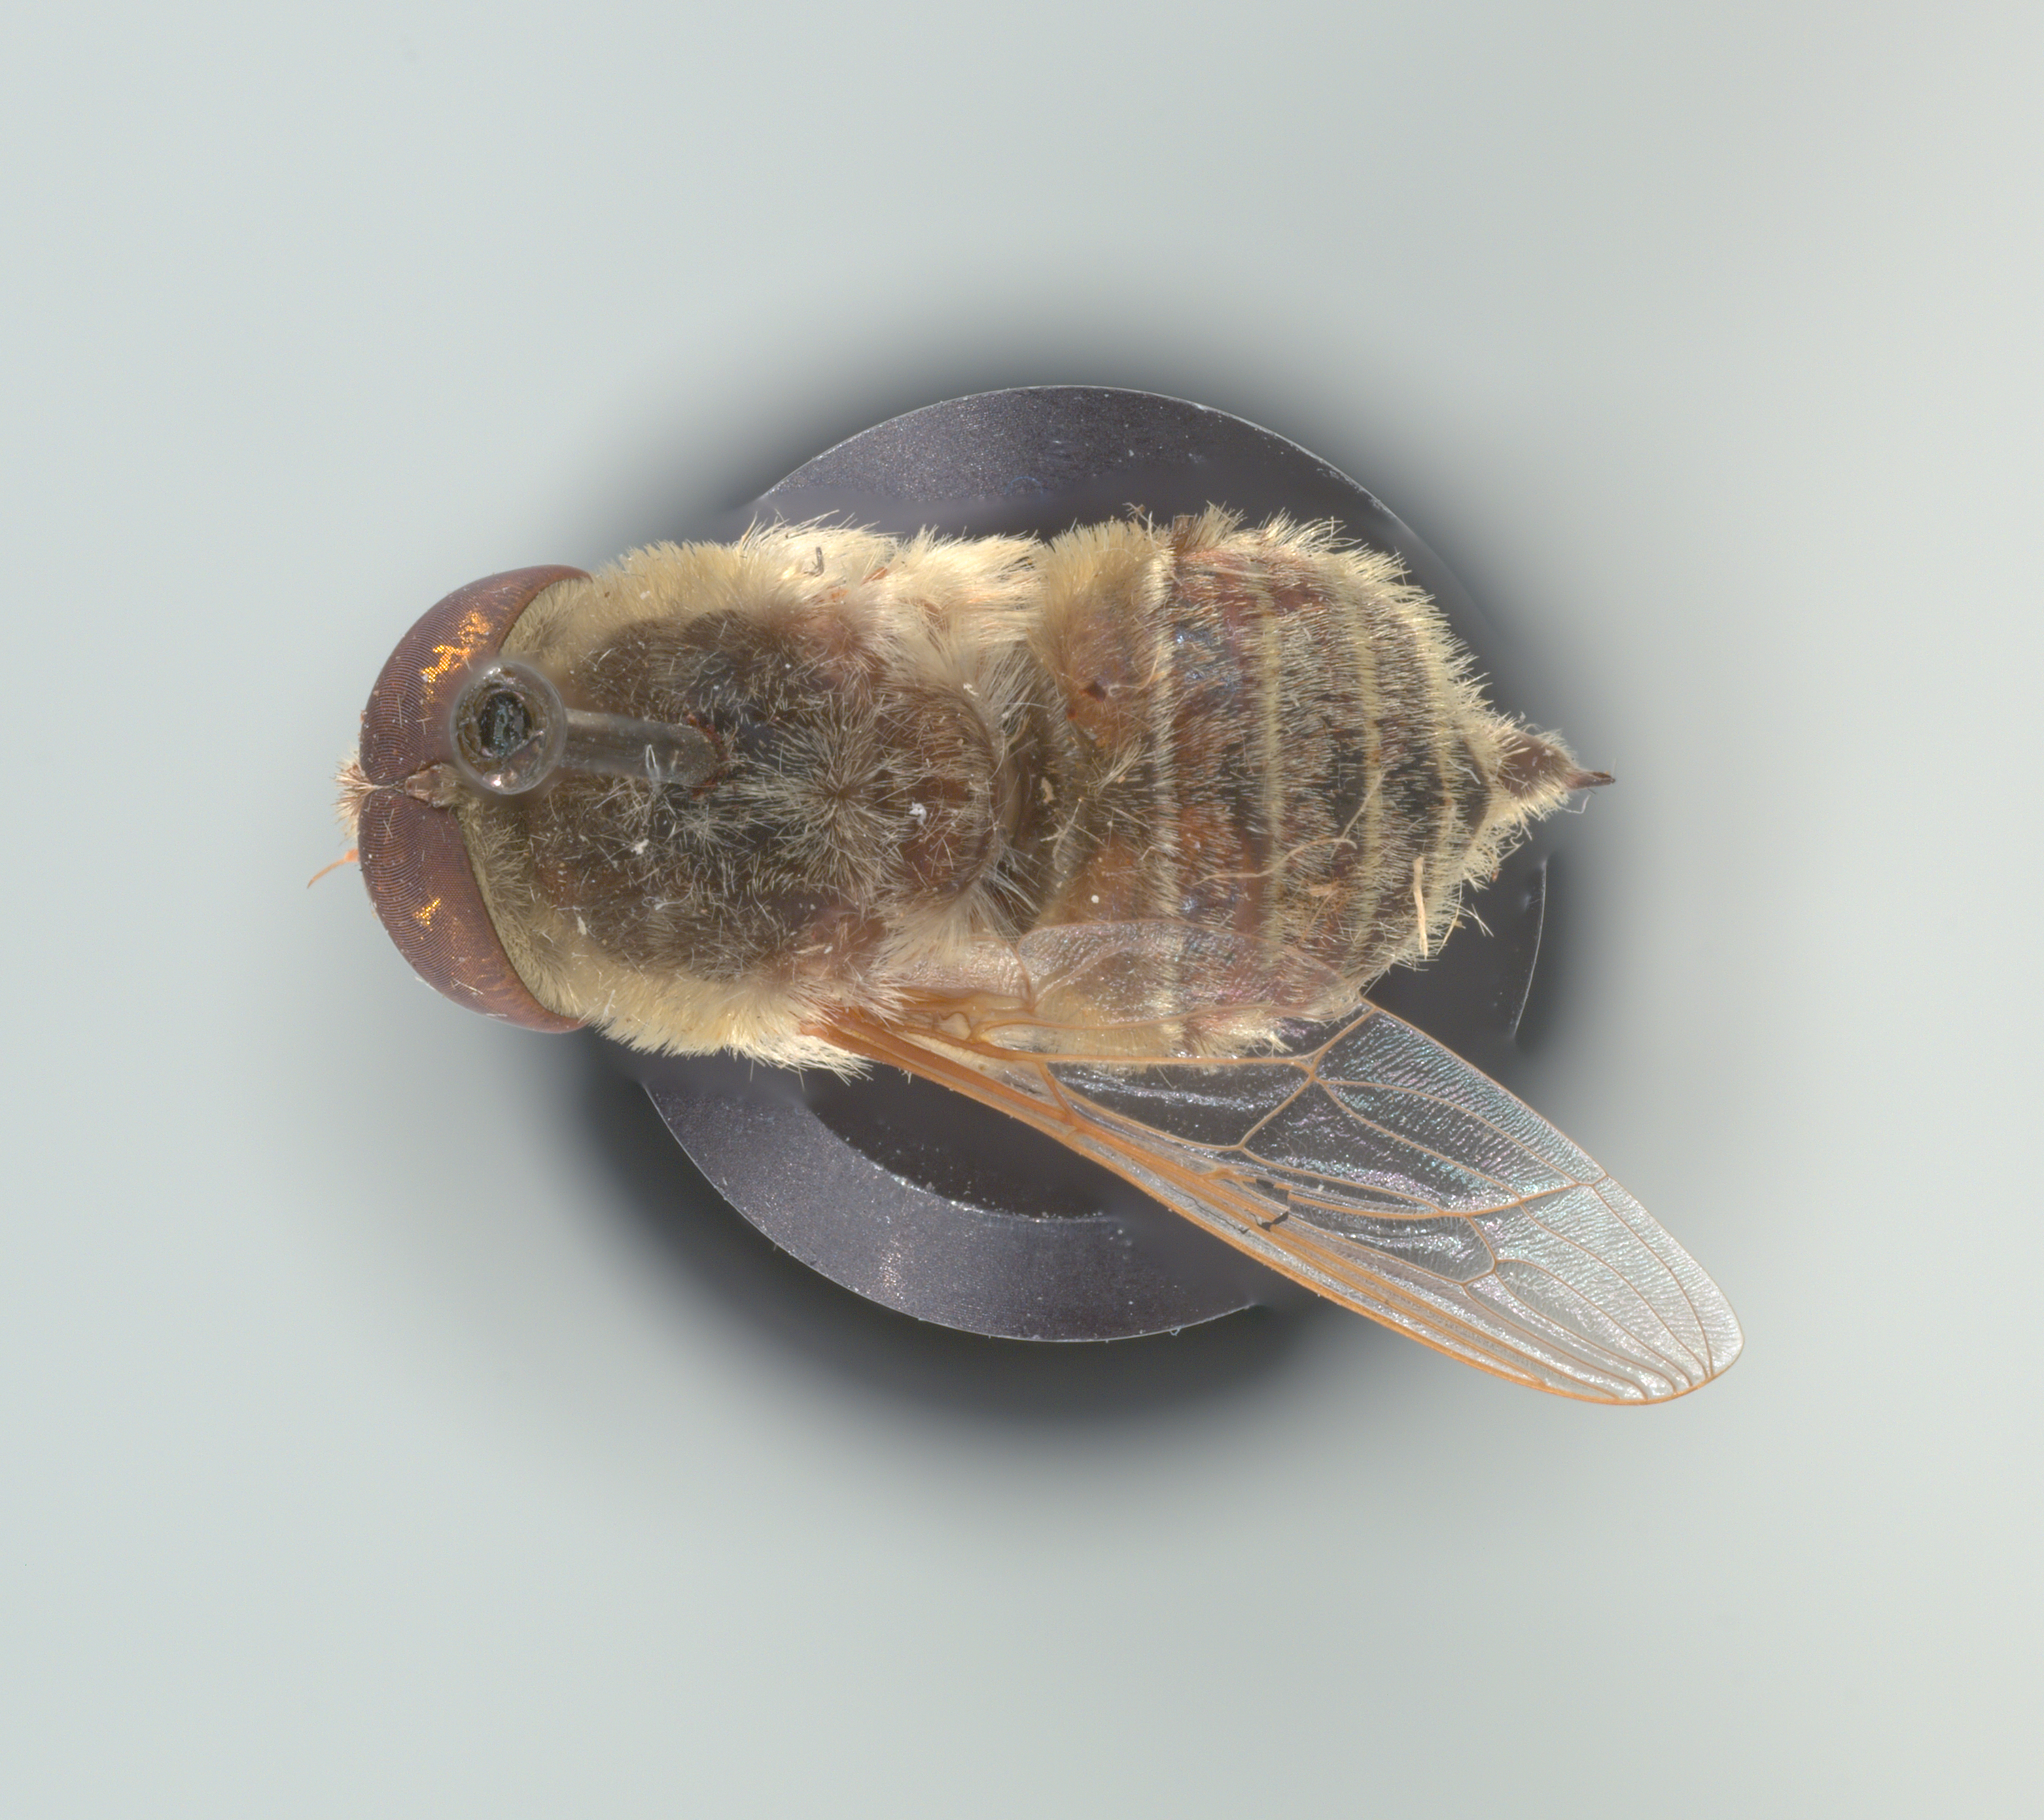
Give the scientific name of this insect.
Neorhynchocephalus volaticus
